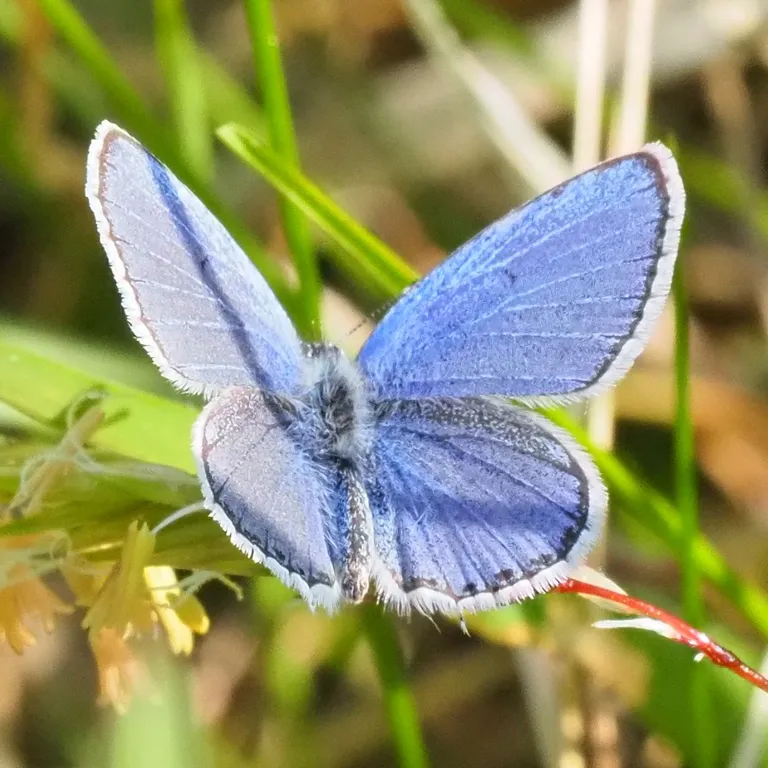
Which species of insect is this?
Cupido argiades (also Elkalyce argiades)
